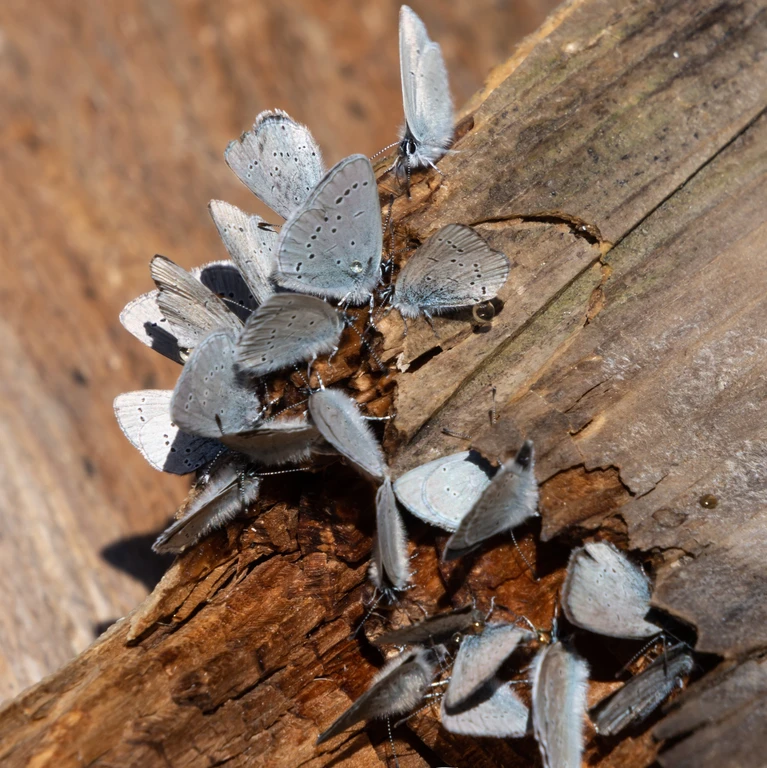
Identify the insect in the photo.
Cupido minimus
